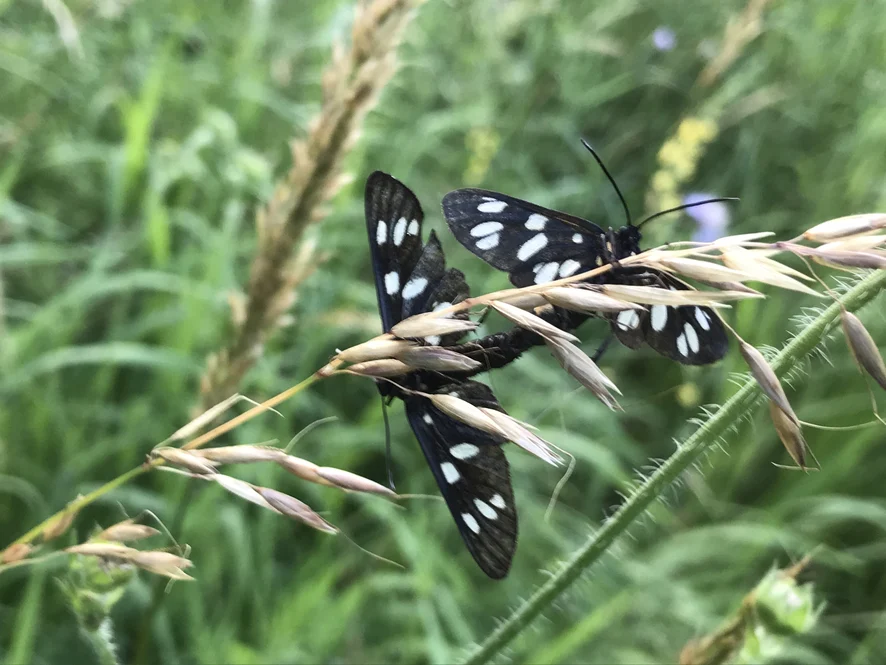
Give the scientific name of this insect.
Amata phegea
